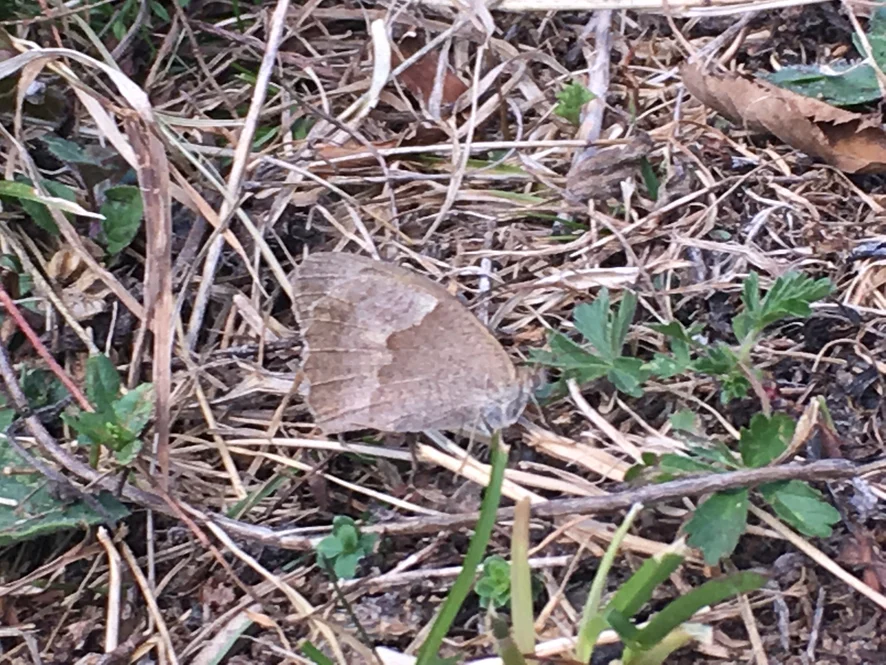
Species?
Maniola jurtina
